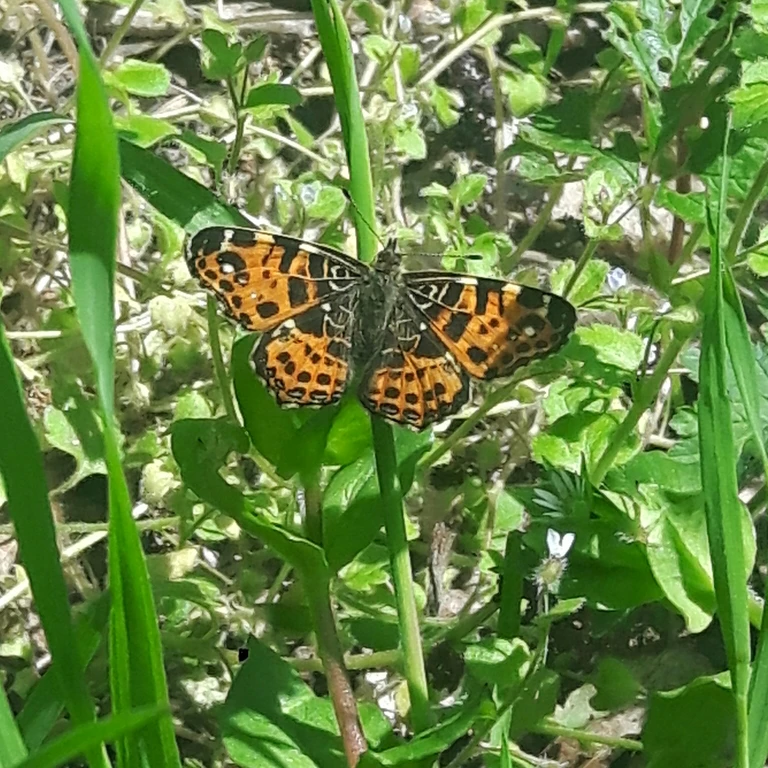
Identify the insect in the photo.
Araschnia levana
